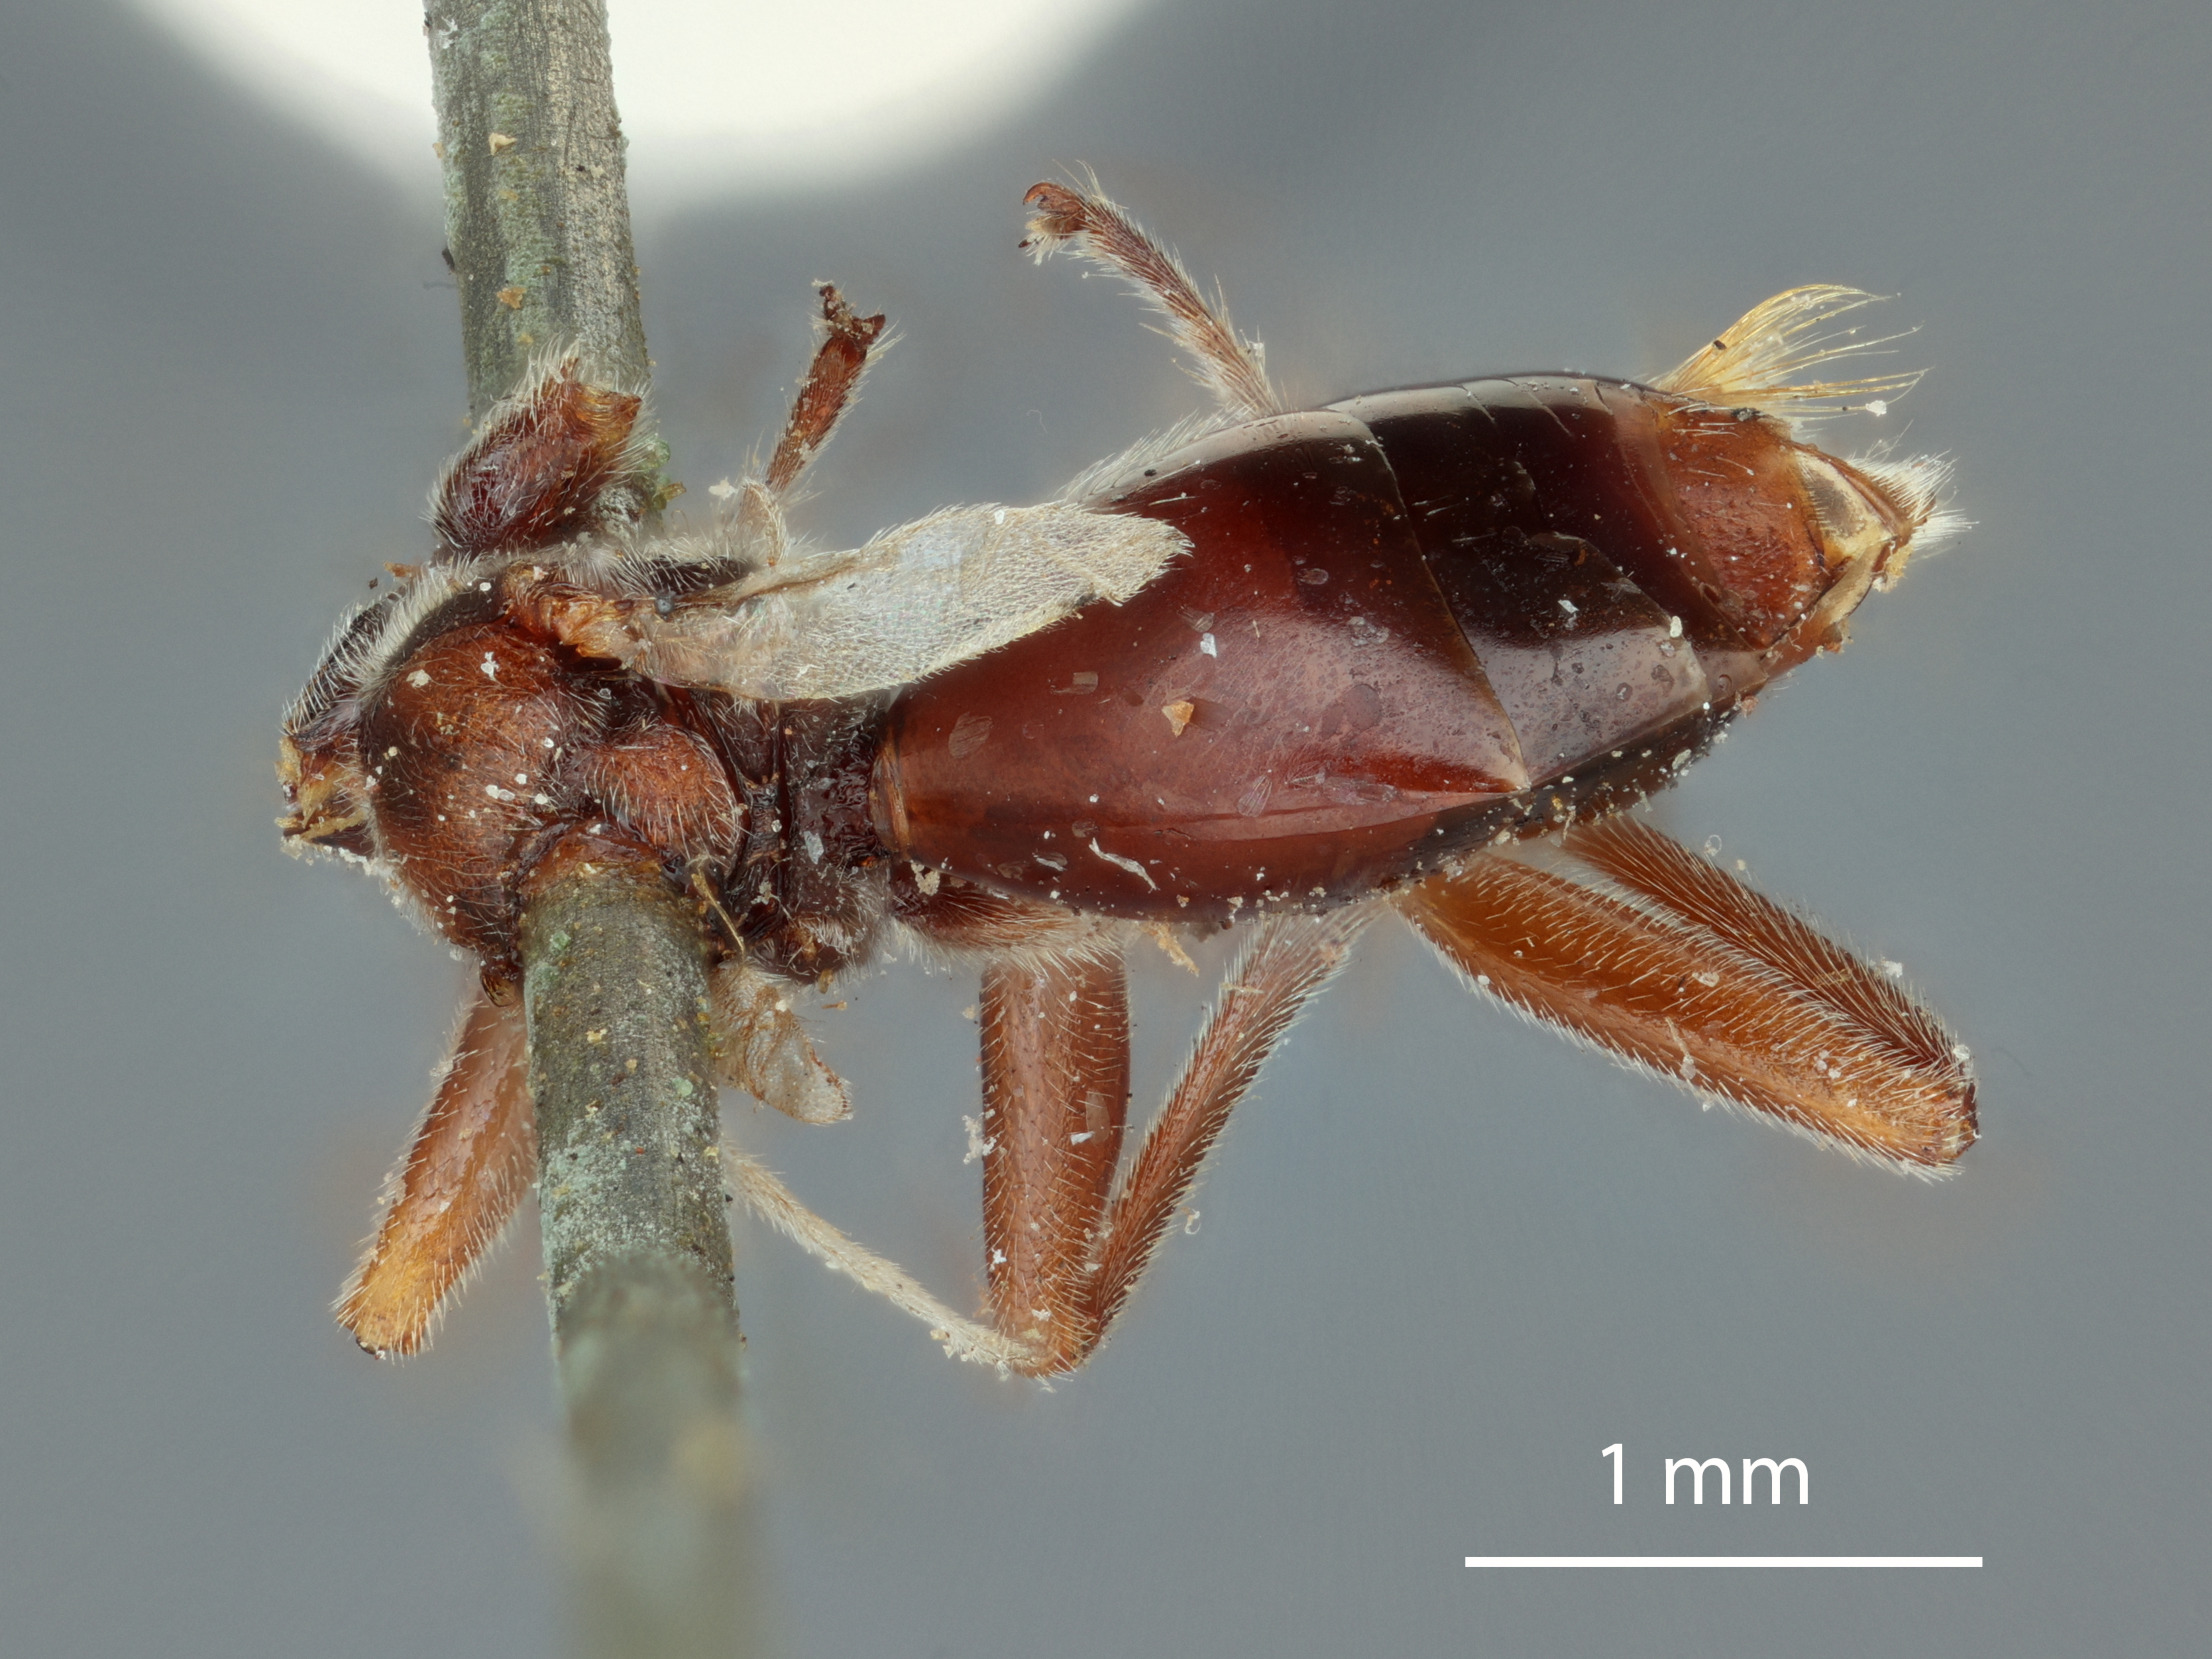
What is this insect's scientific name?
Philonix fulvicollis
